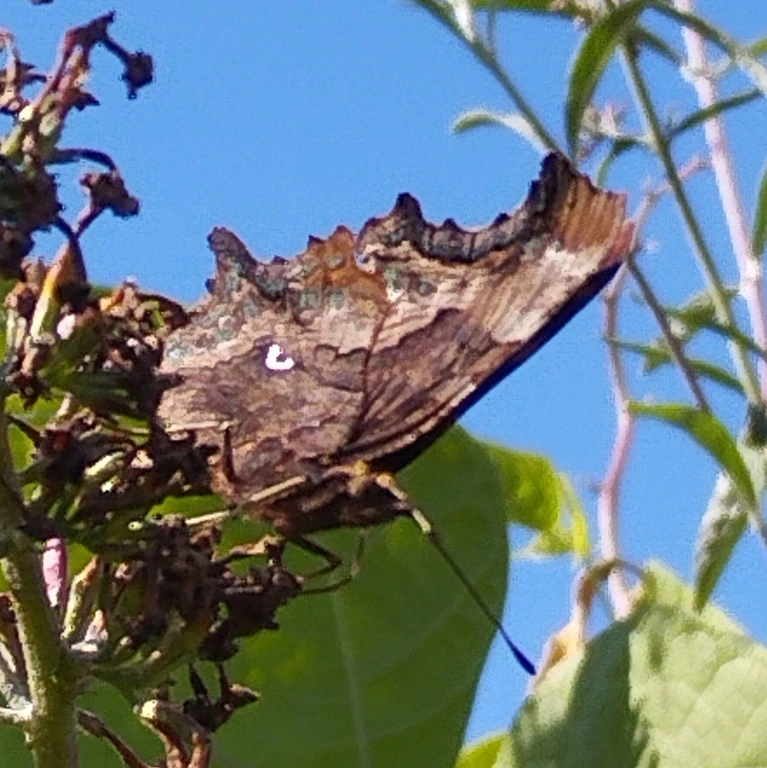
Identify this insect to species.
Polygonia c-album
